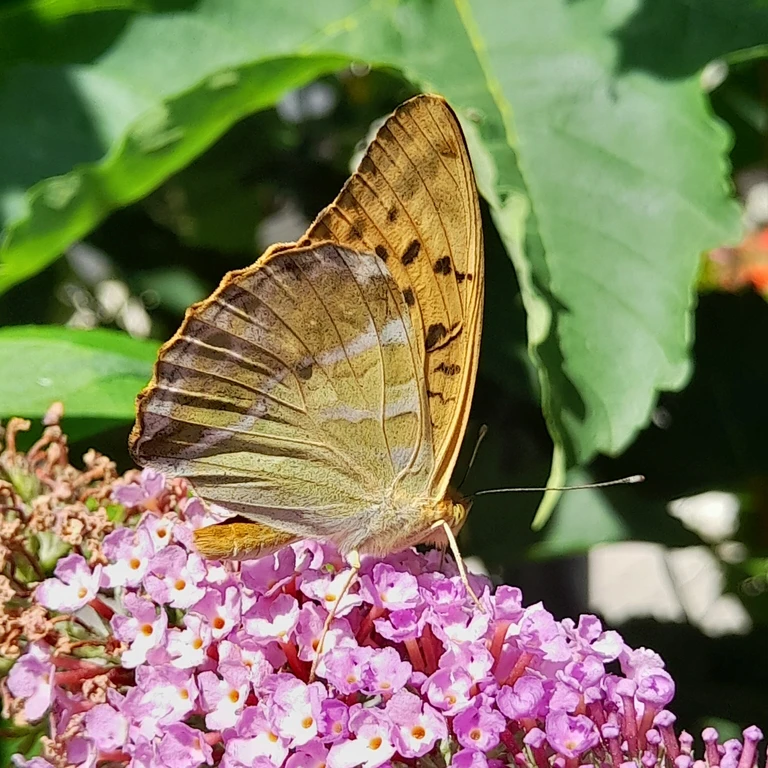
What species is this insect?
Argynnis paphia
